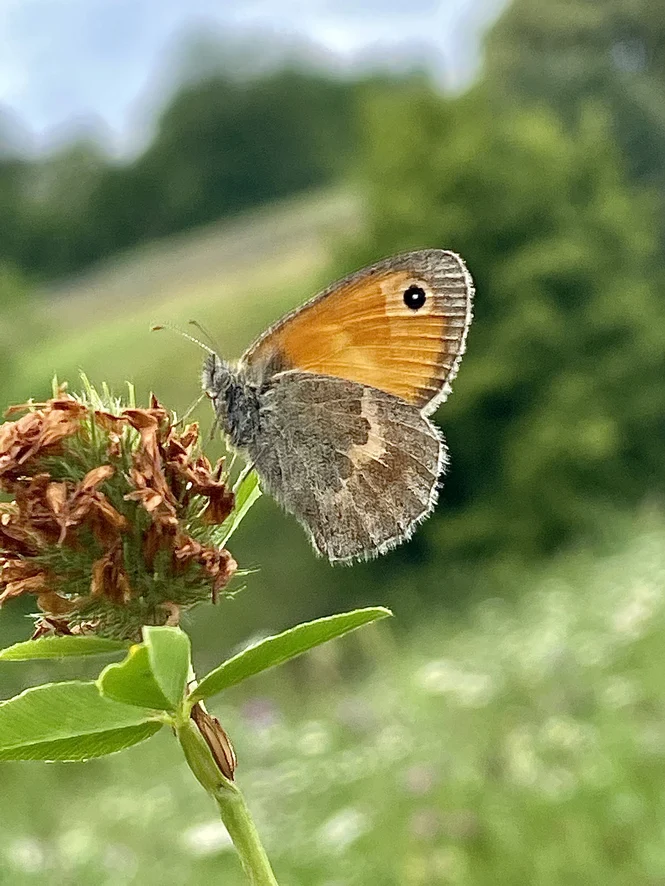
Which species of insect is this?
Coenonympha pamphilus
